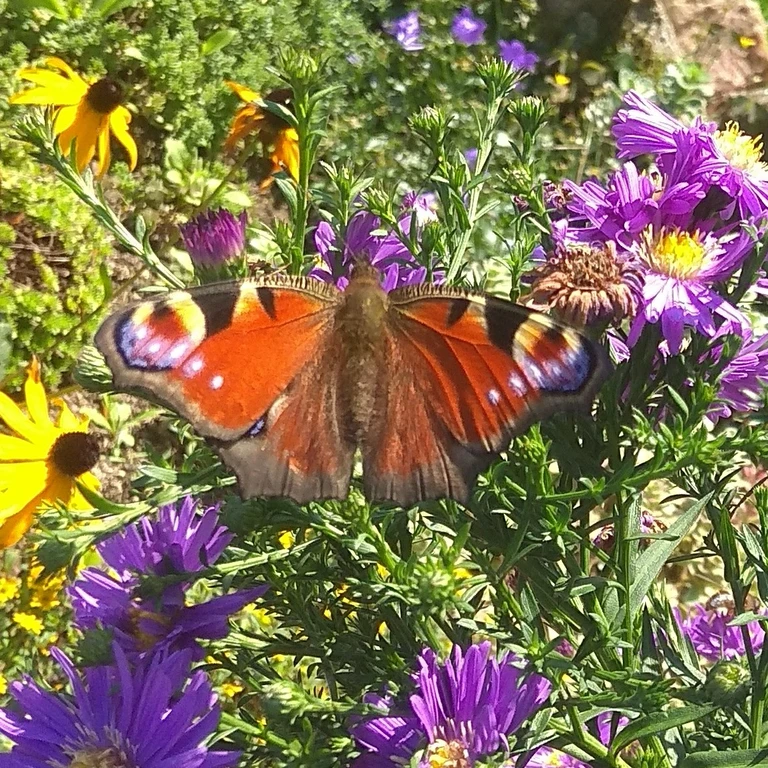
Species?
Aglais io
